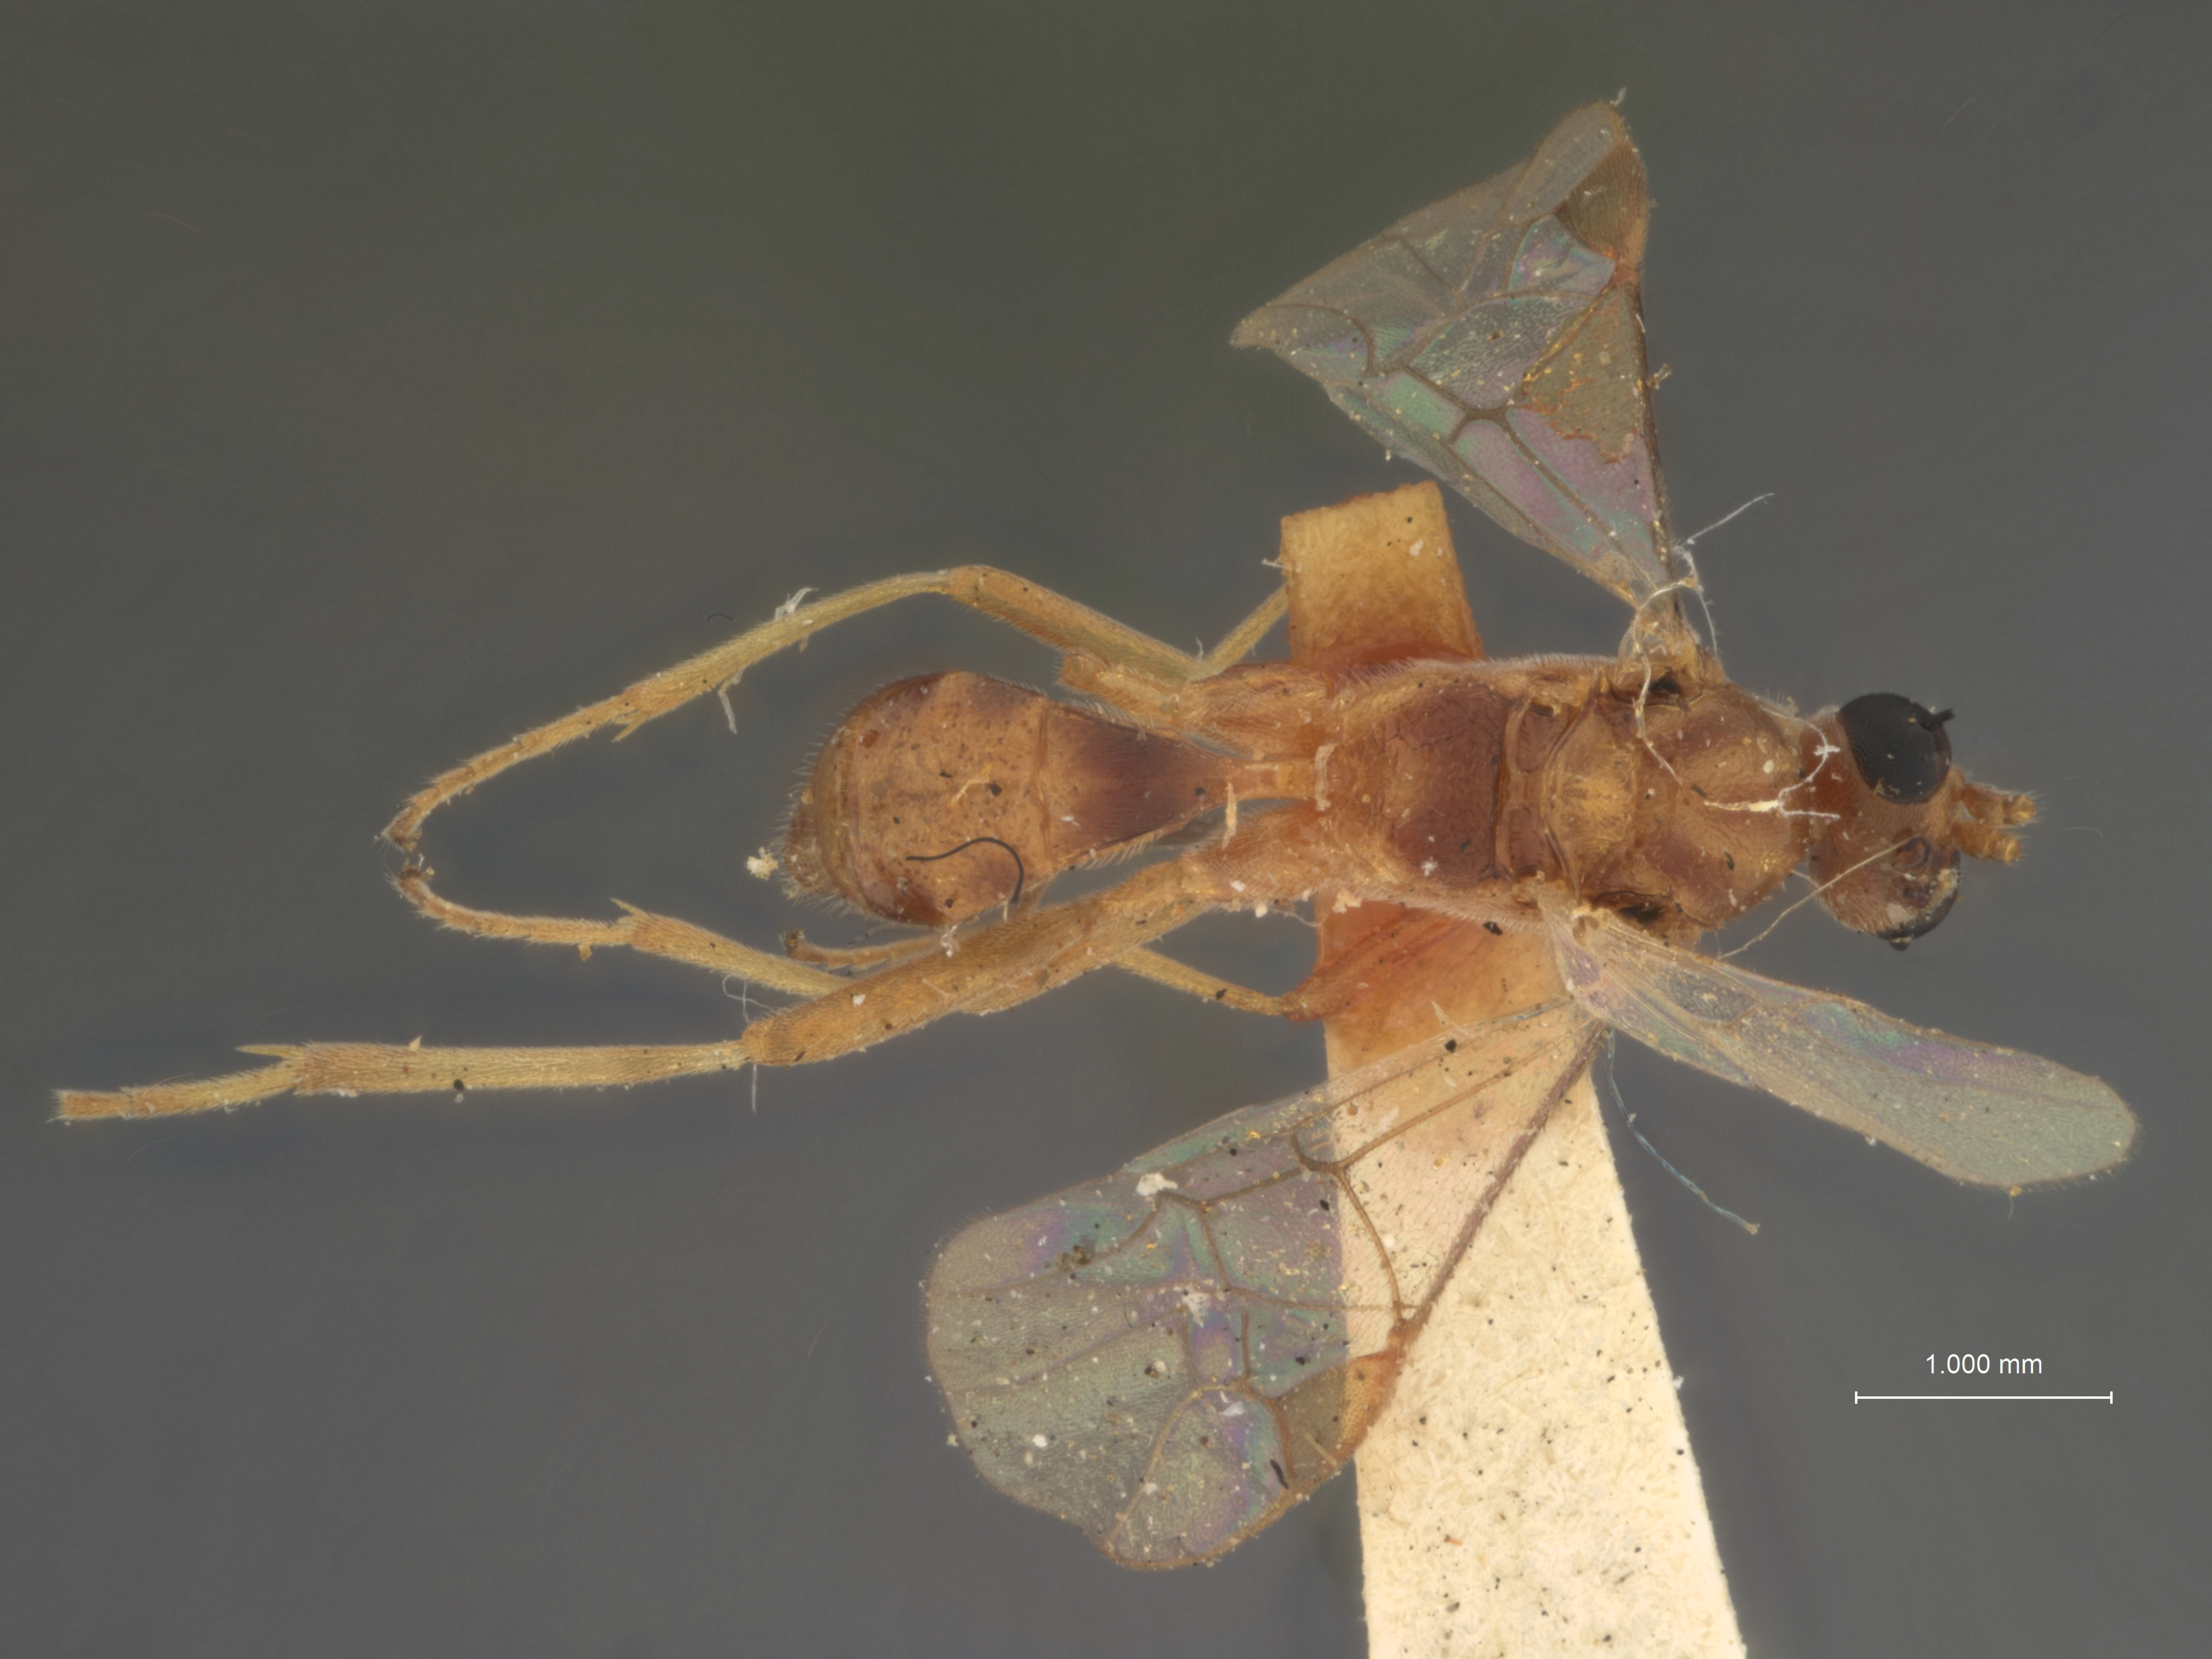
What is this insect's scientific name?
Meteorus hyphantriae
